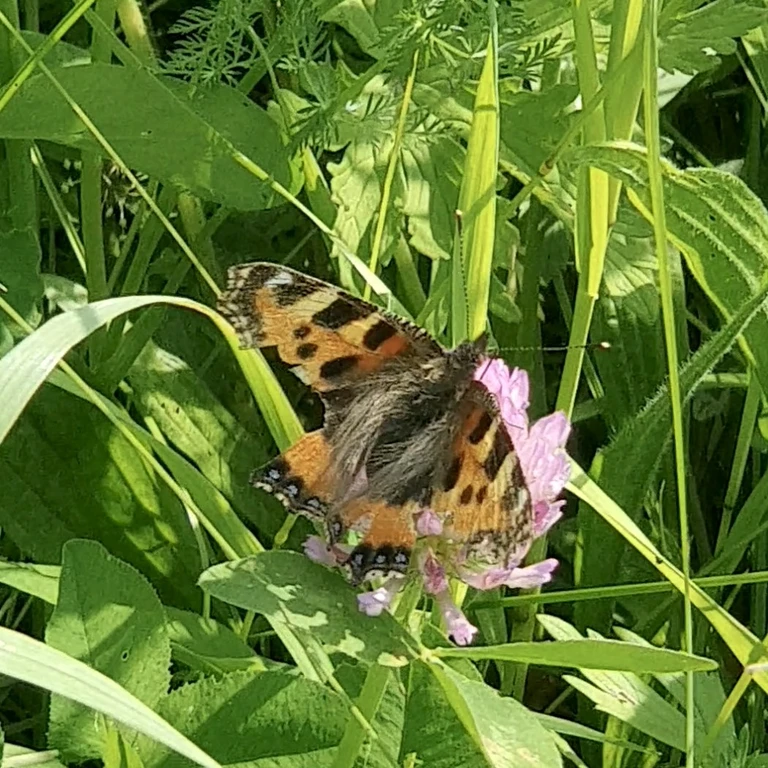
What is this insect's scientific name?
Aglais urticae
